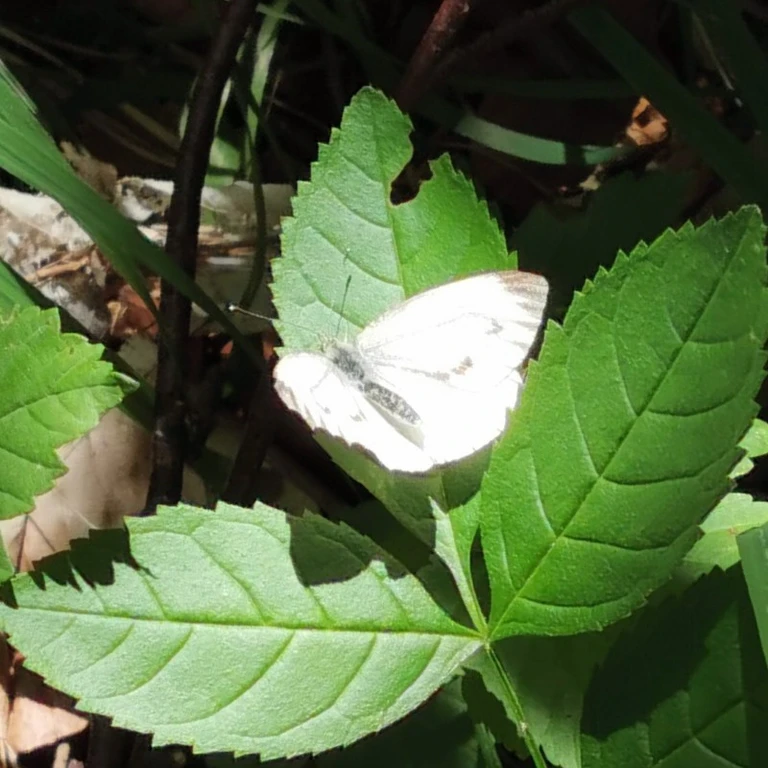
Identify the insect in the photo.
Pieris napi
